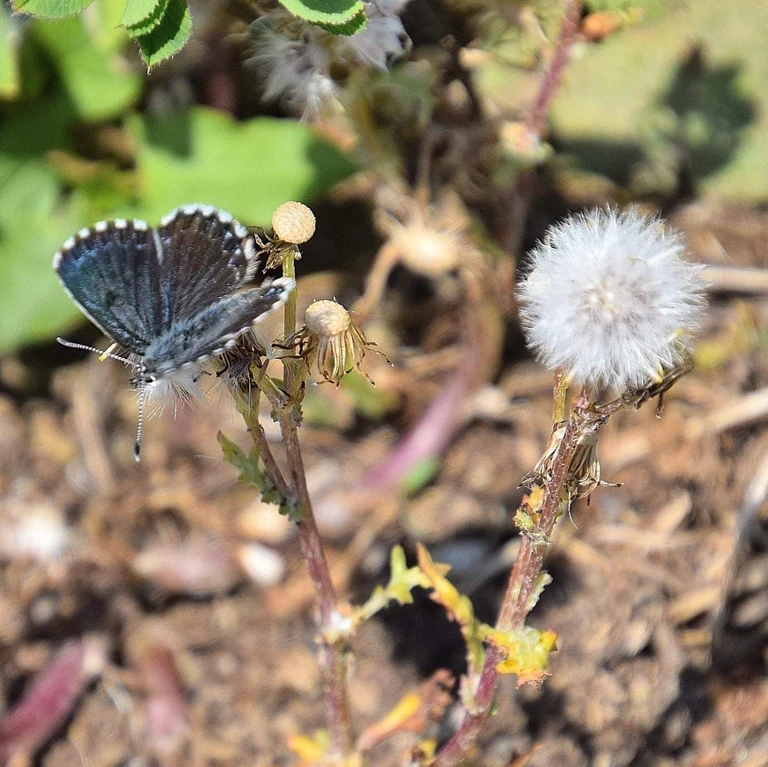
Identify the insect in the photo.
Scolitantides orion
